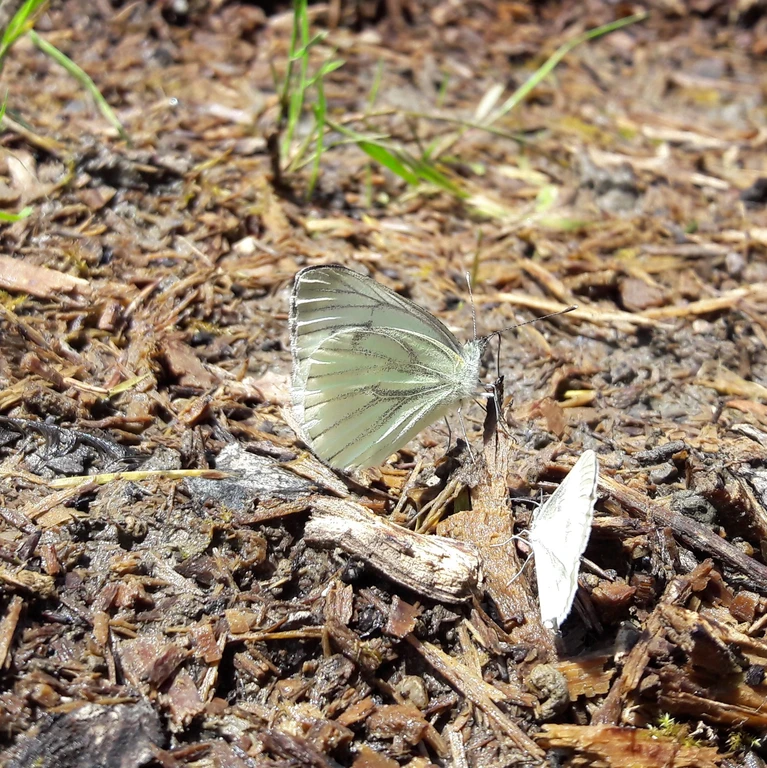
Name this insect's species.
Pieris napi
